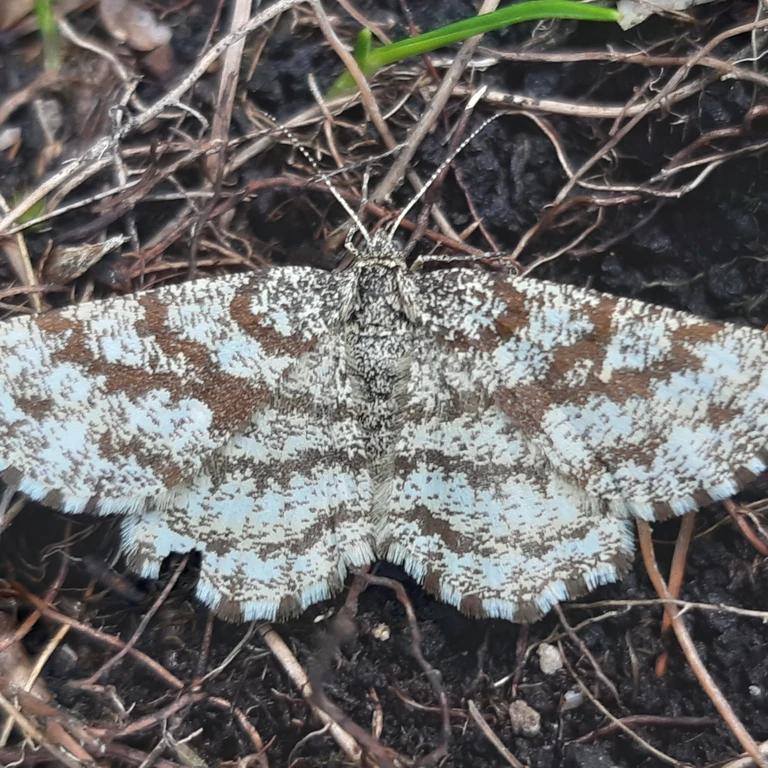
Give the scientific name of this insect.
Ematurga atomaria
